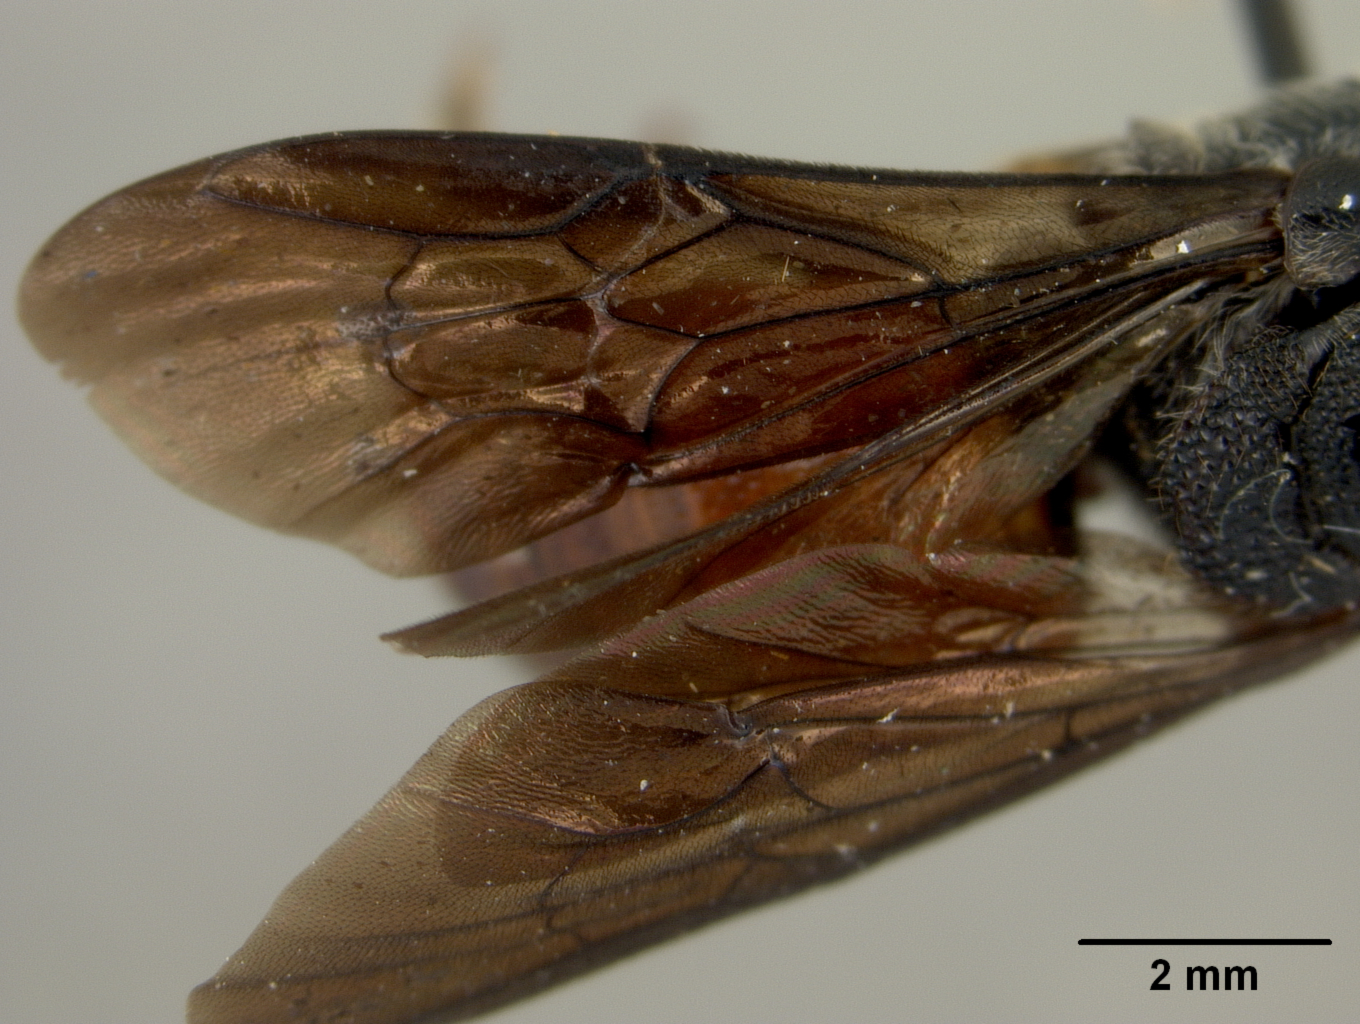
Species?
Parevaspis bakeri
